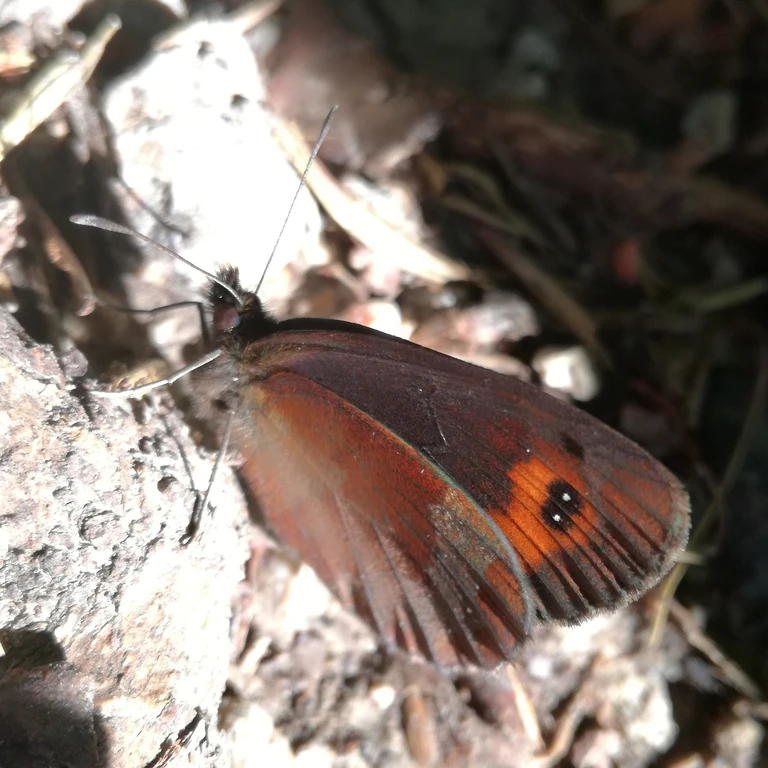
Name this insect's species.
Erebia aethiops
